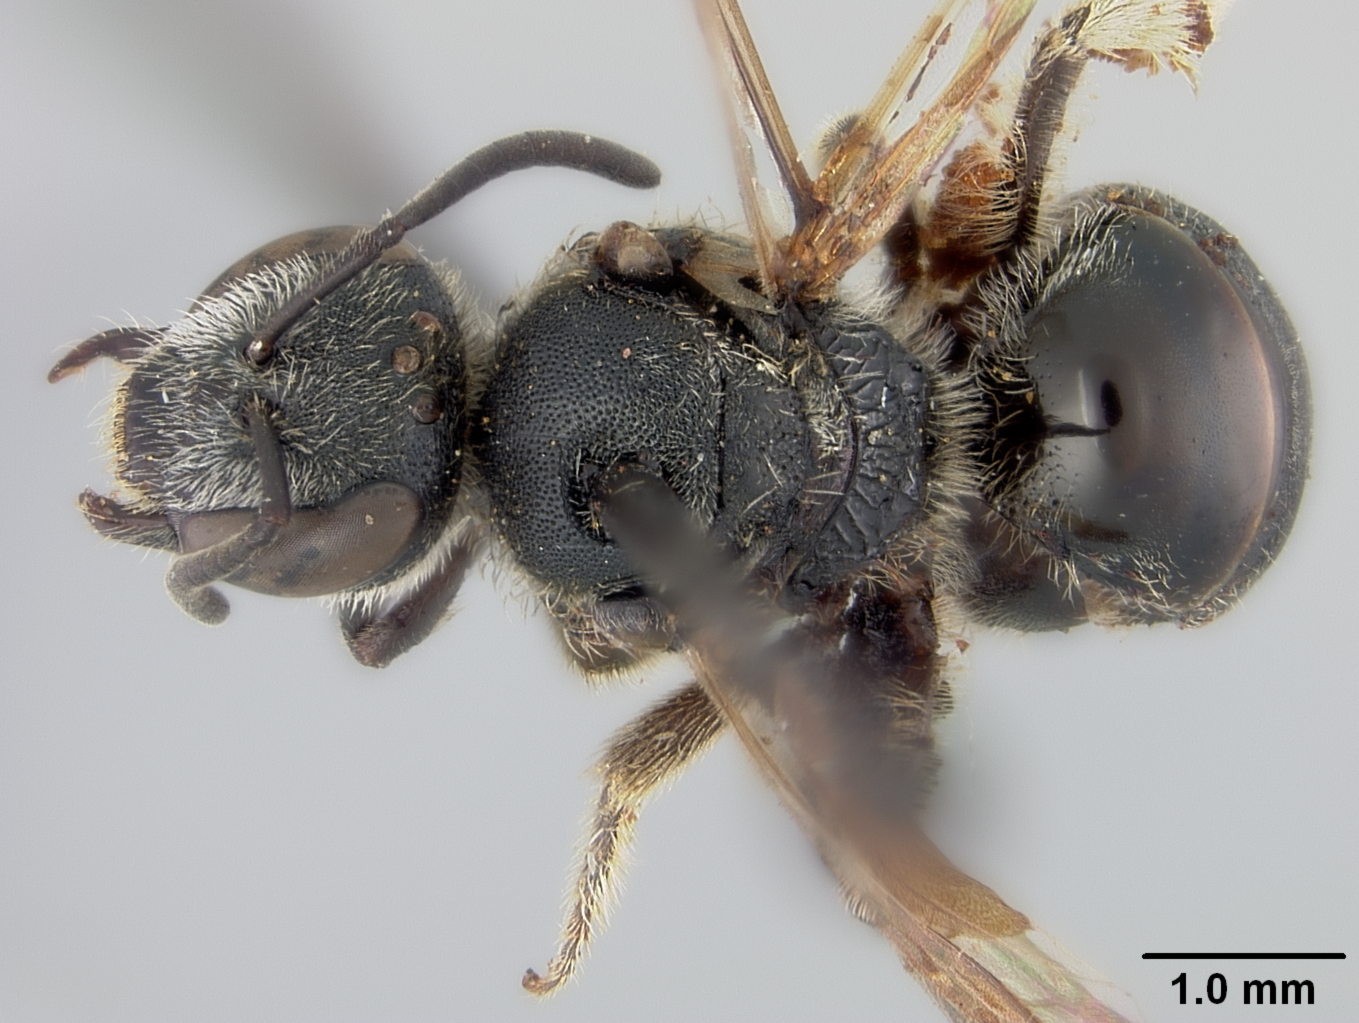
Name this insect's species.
Halictus solovieffi
